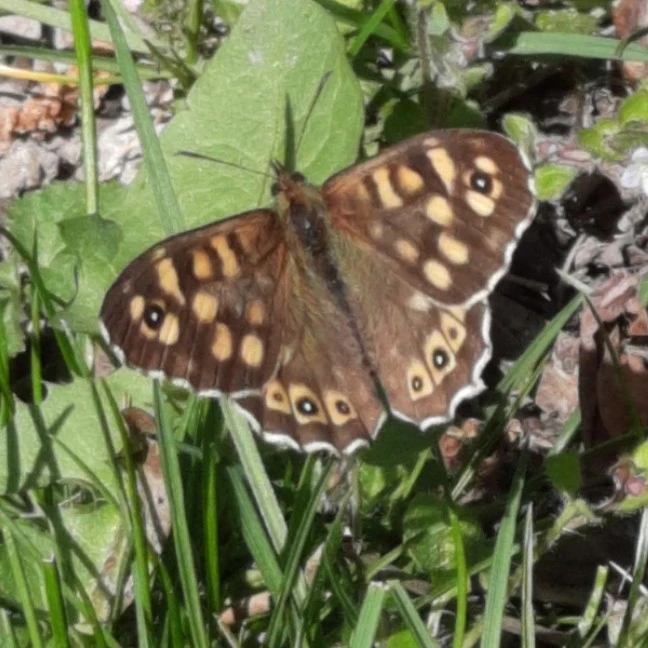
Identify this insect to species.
Pararge aegeria
